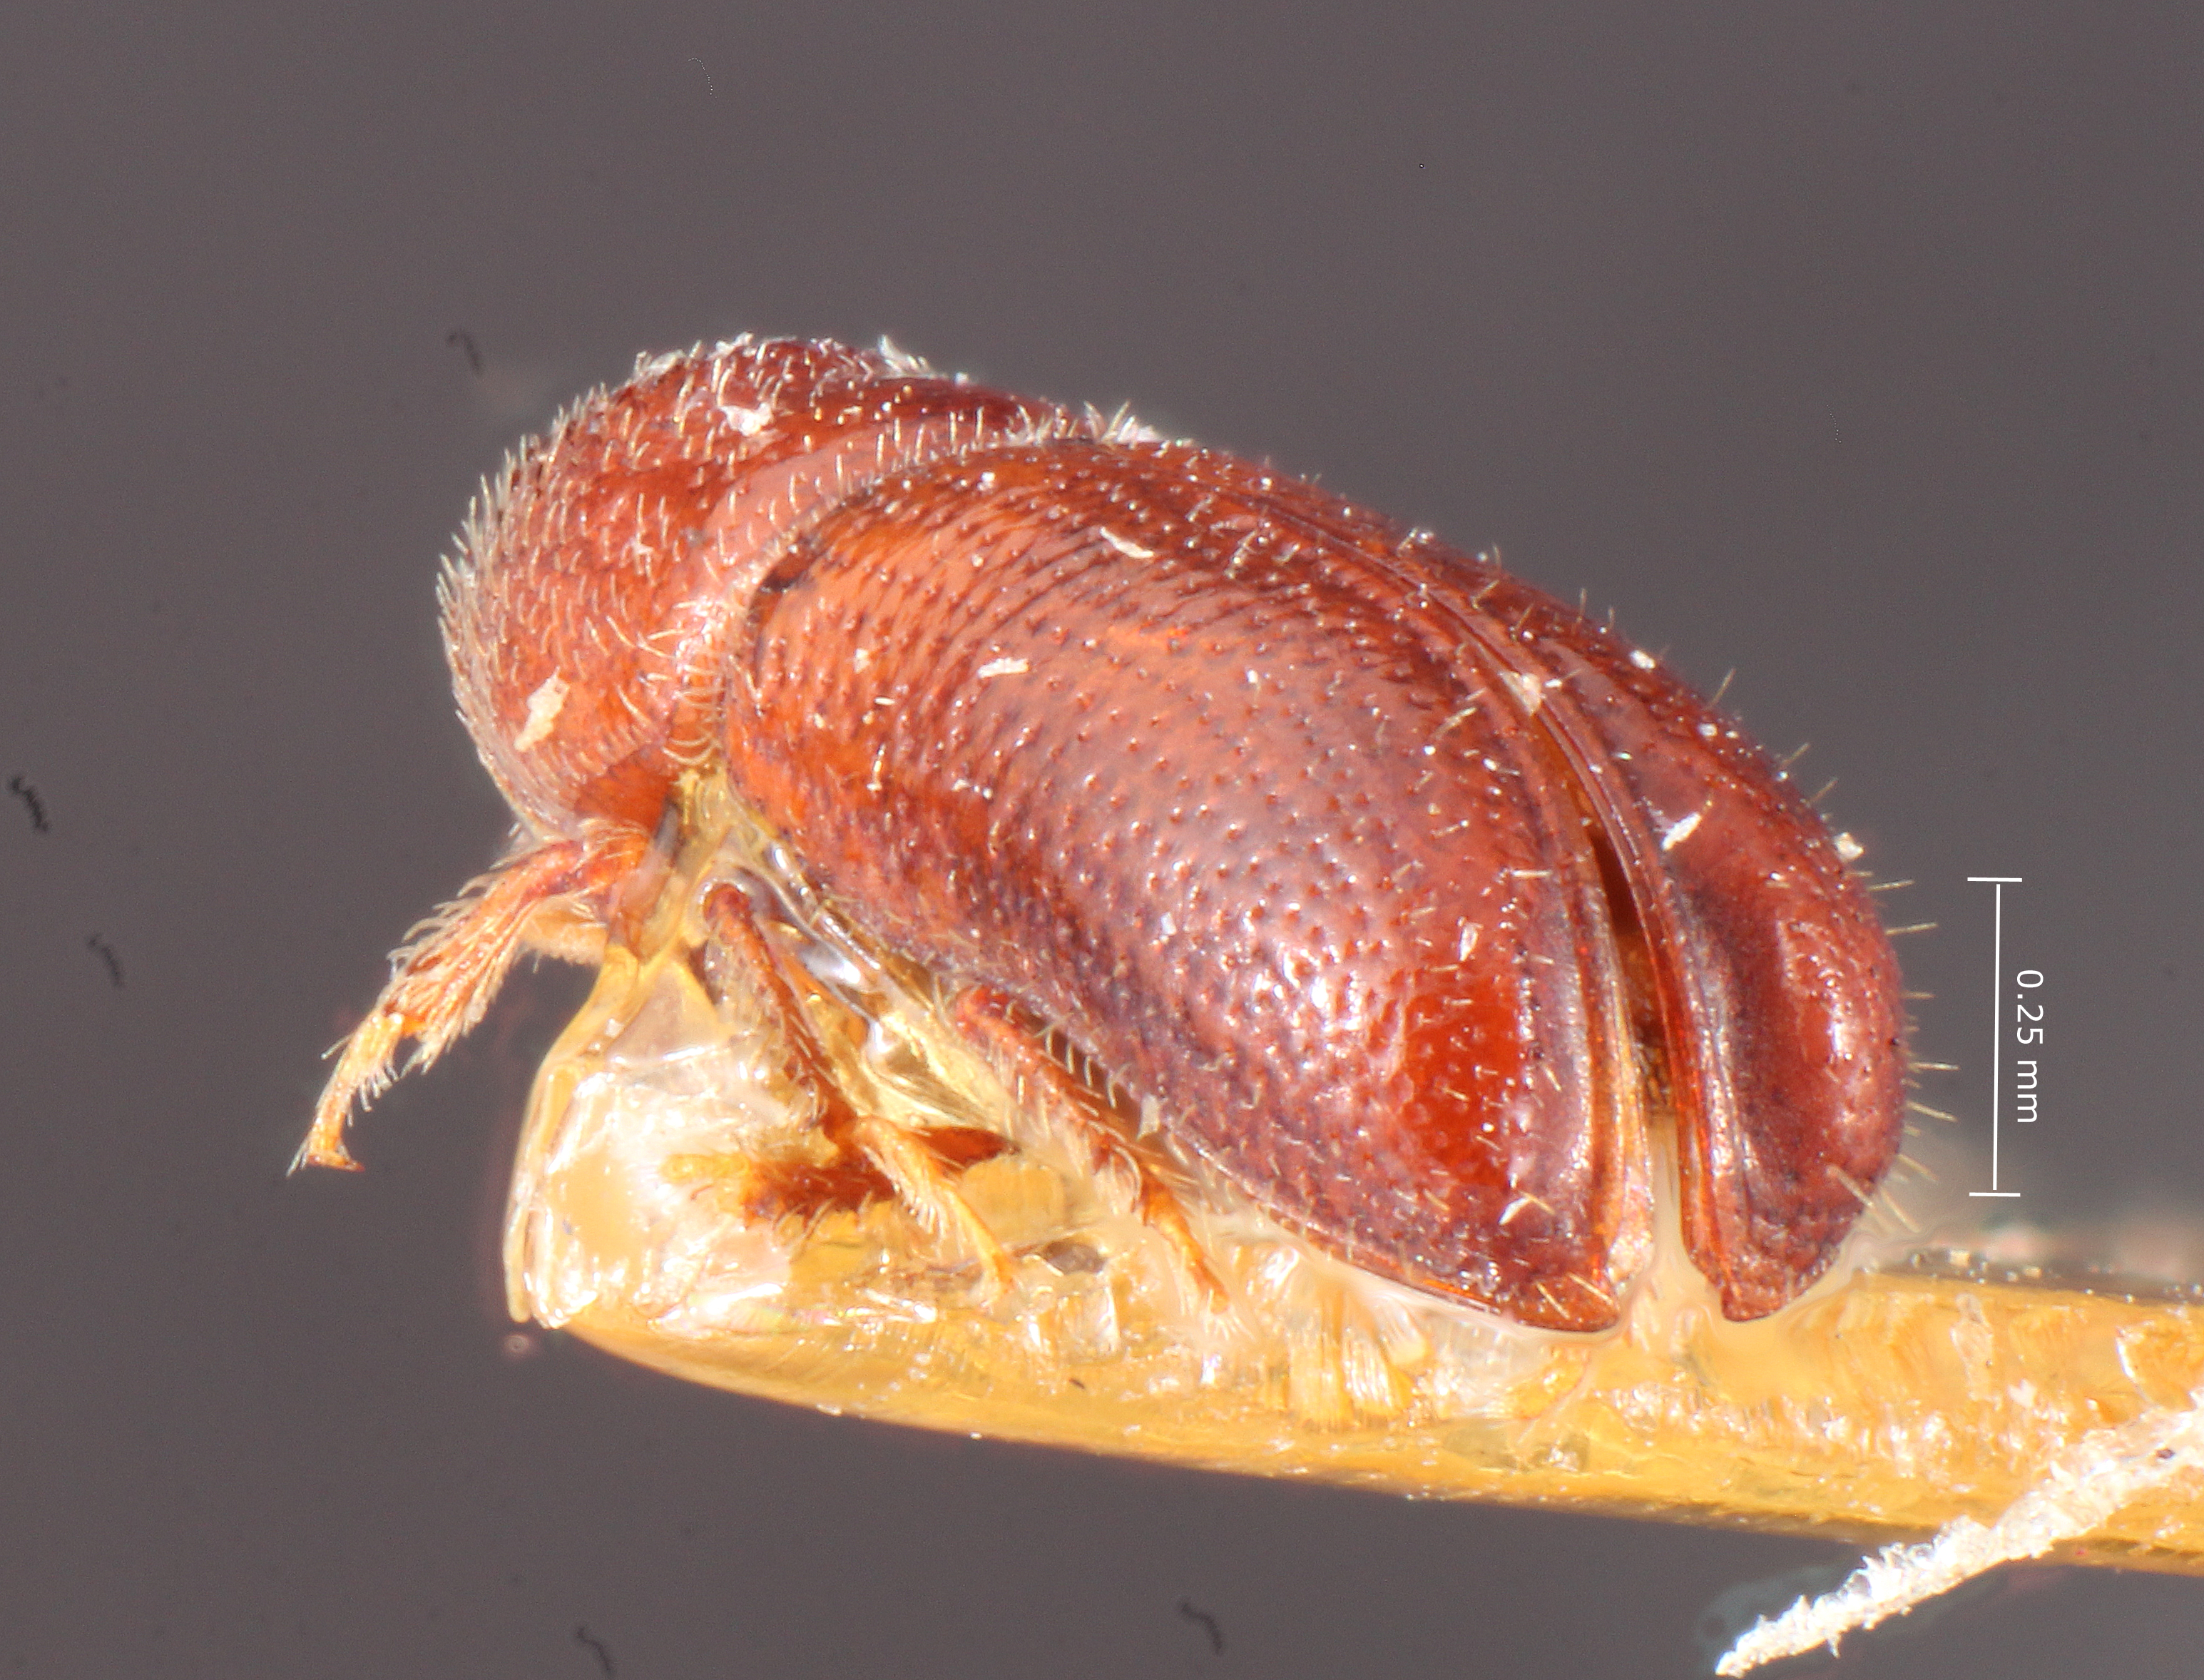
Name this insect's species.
Pityophthorus mundus
